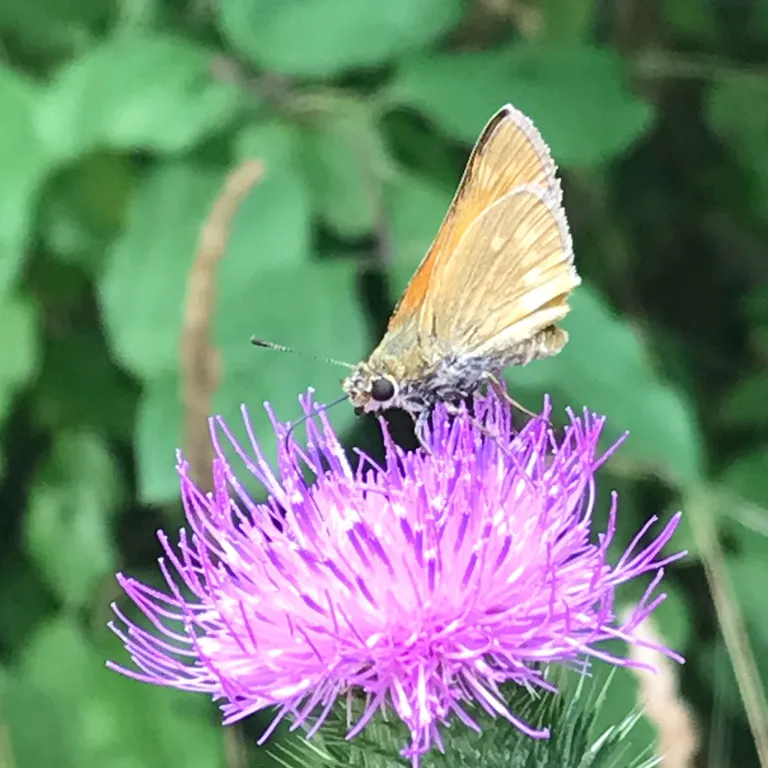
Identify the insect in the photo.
Ochlodes sylvanus (also Ochlodes venata)
